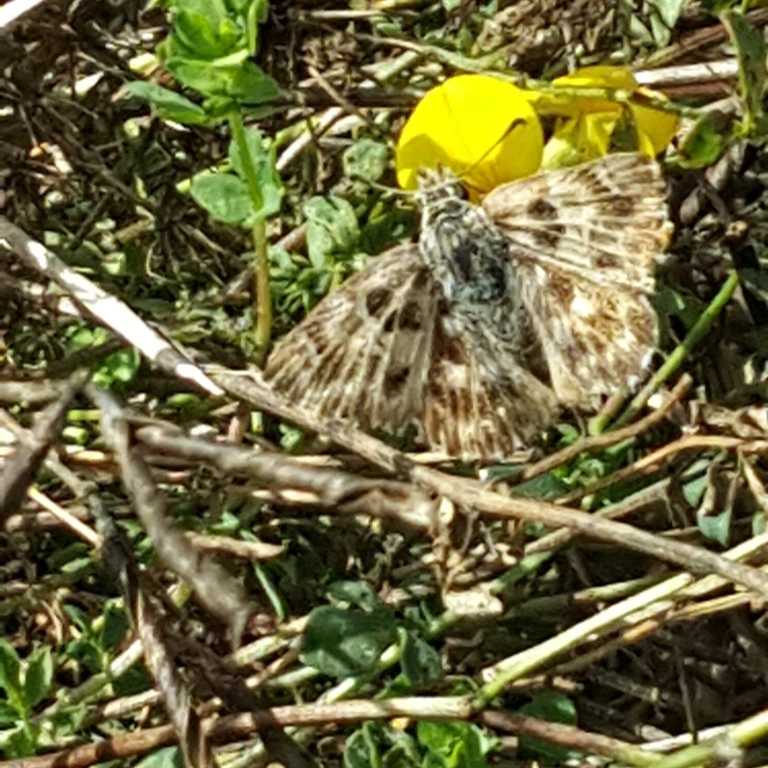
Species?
Carcharodus alceae
